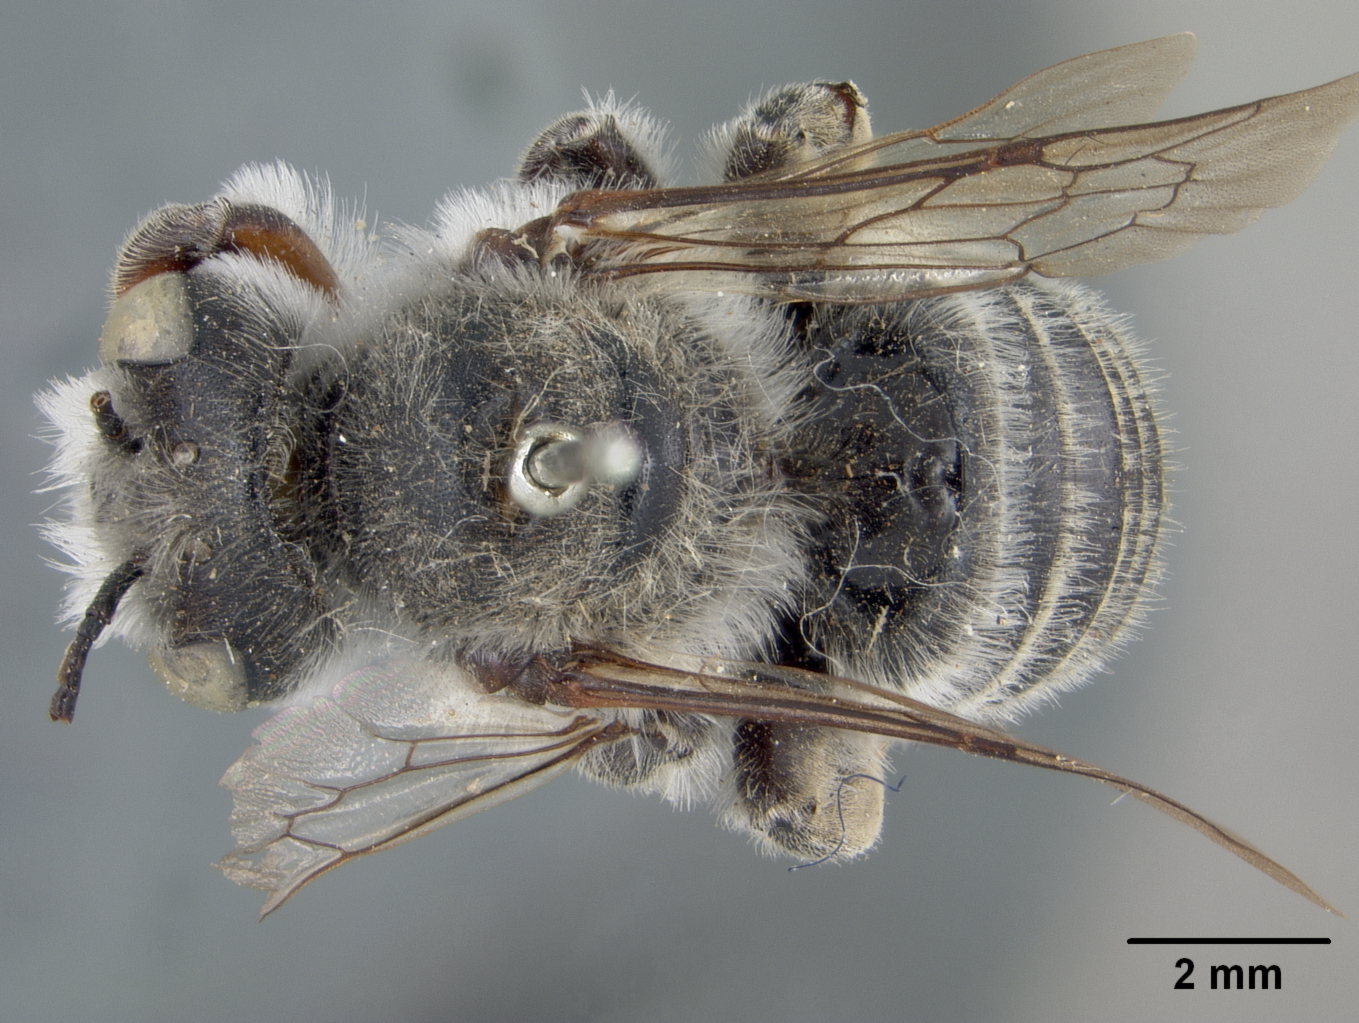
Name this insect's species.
Megachile casadae
